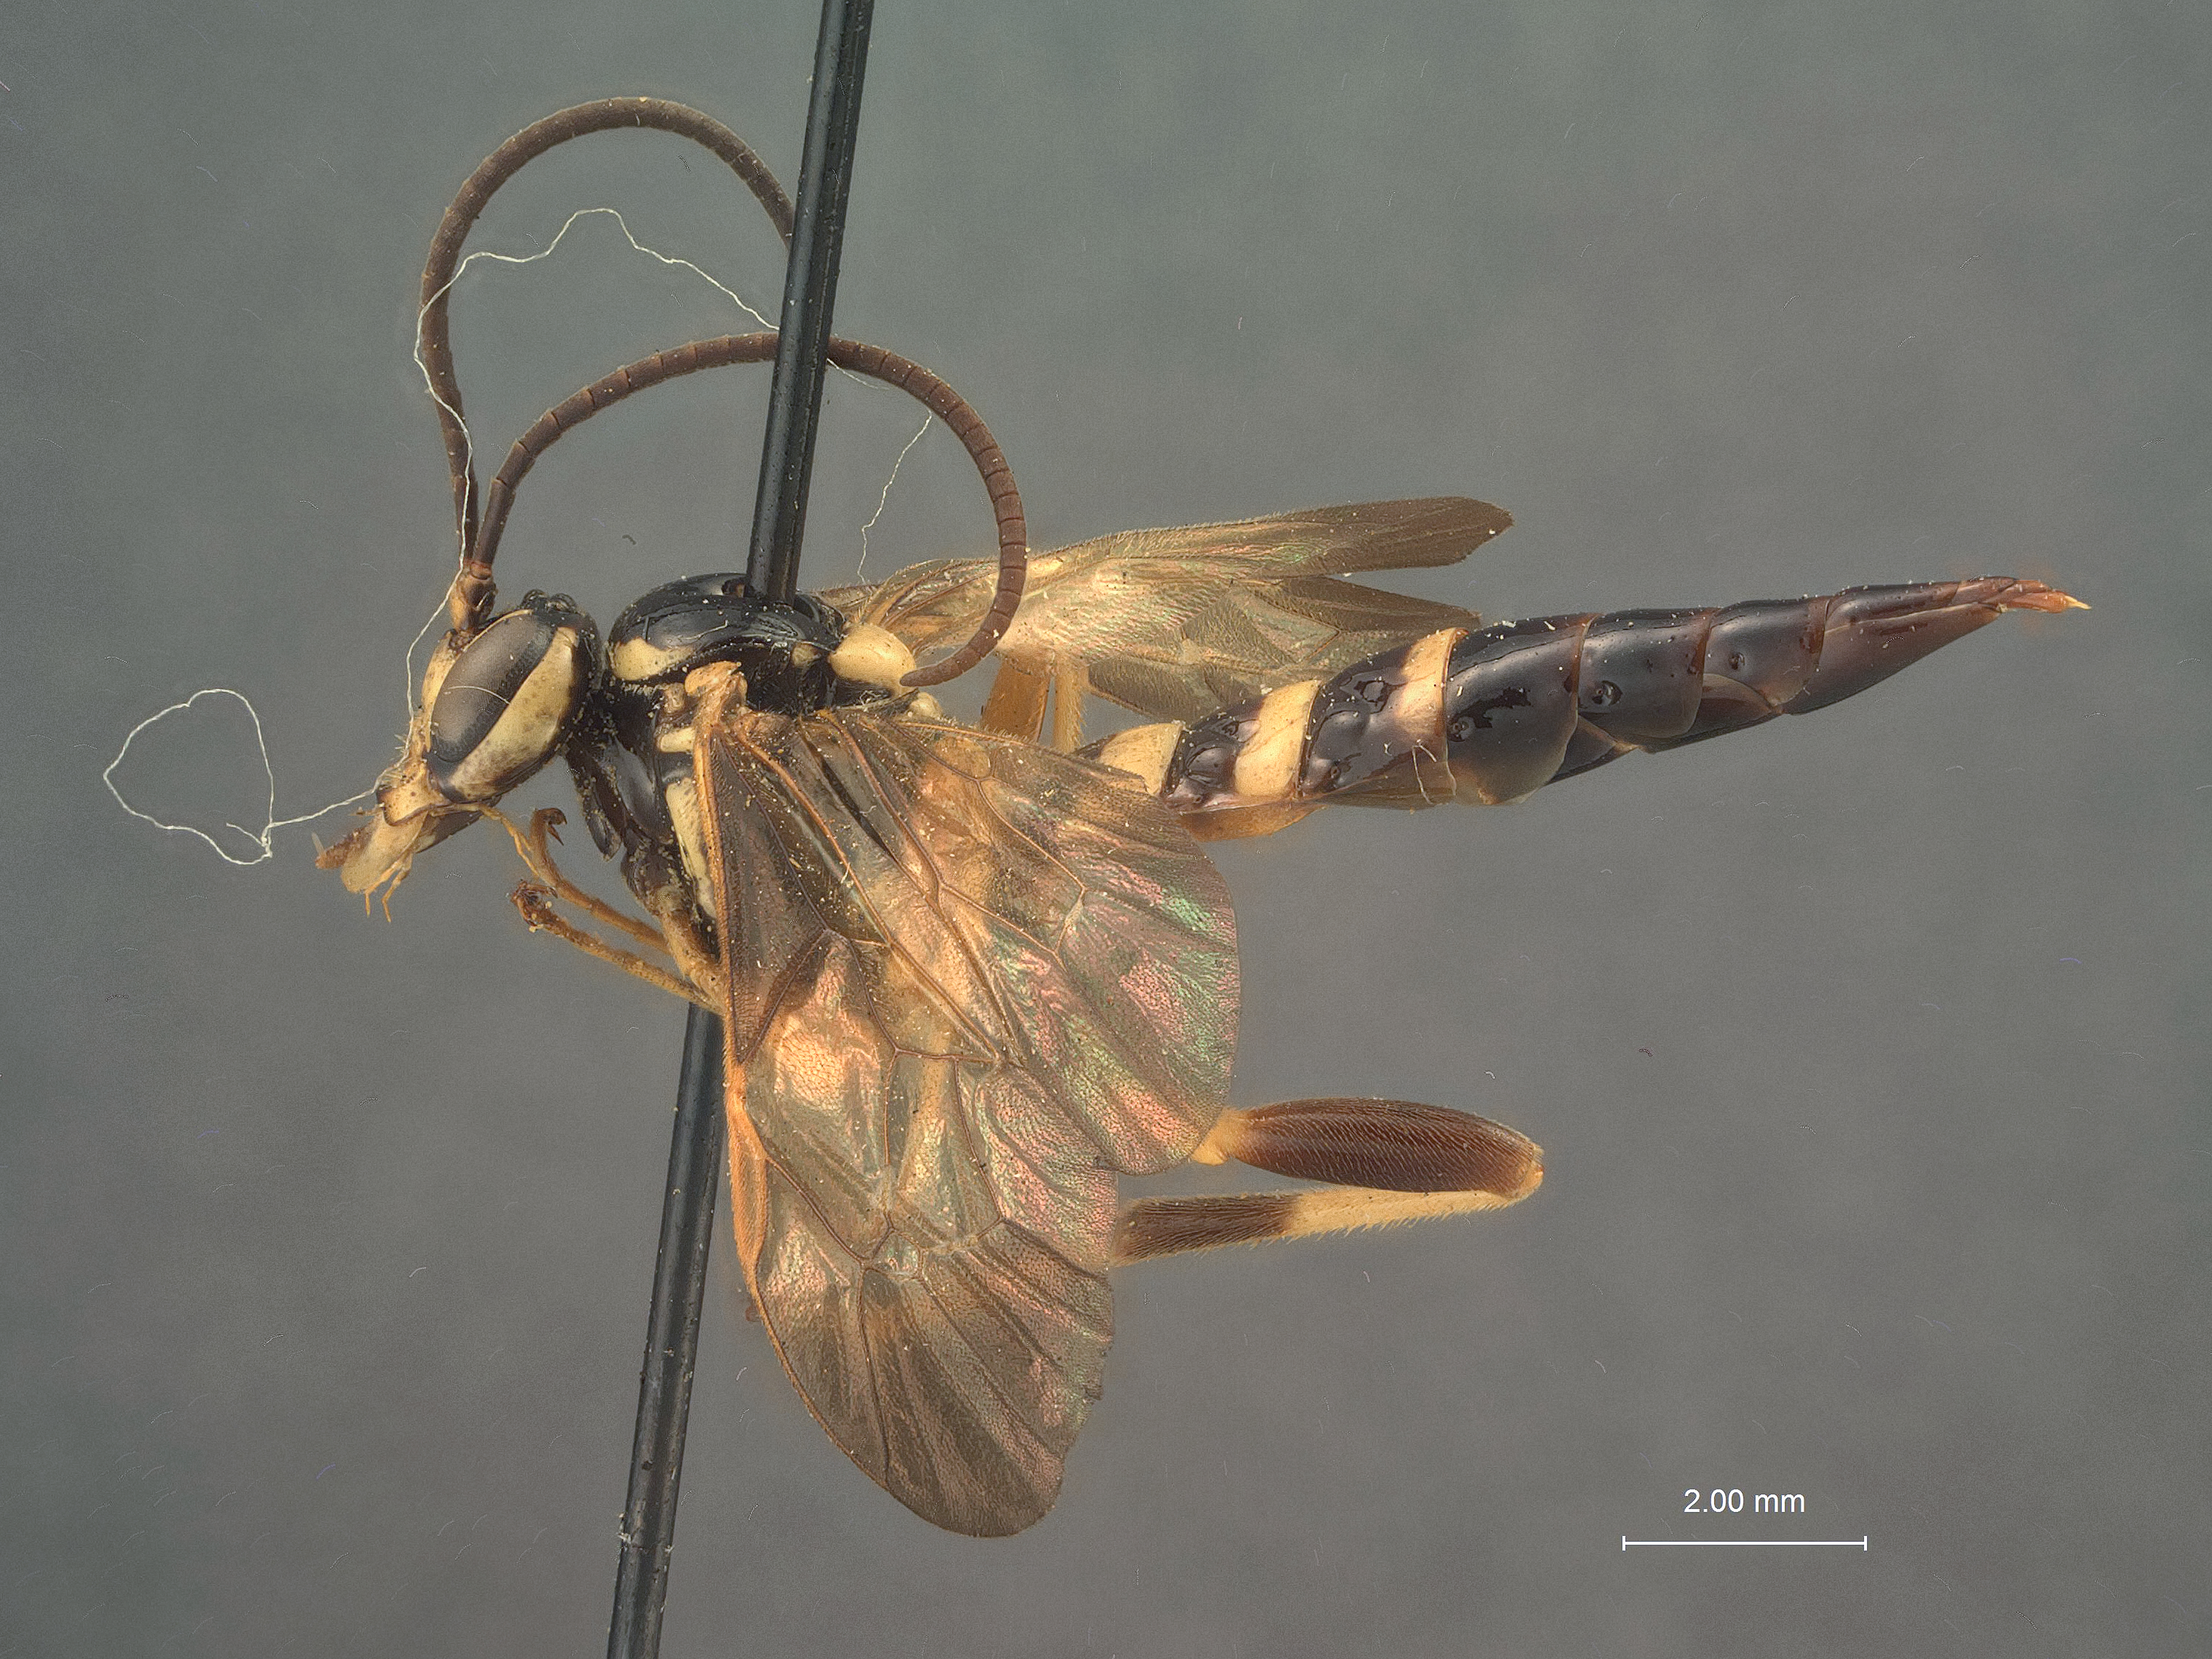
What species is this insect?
Ceratogastra trifasciata
